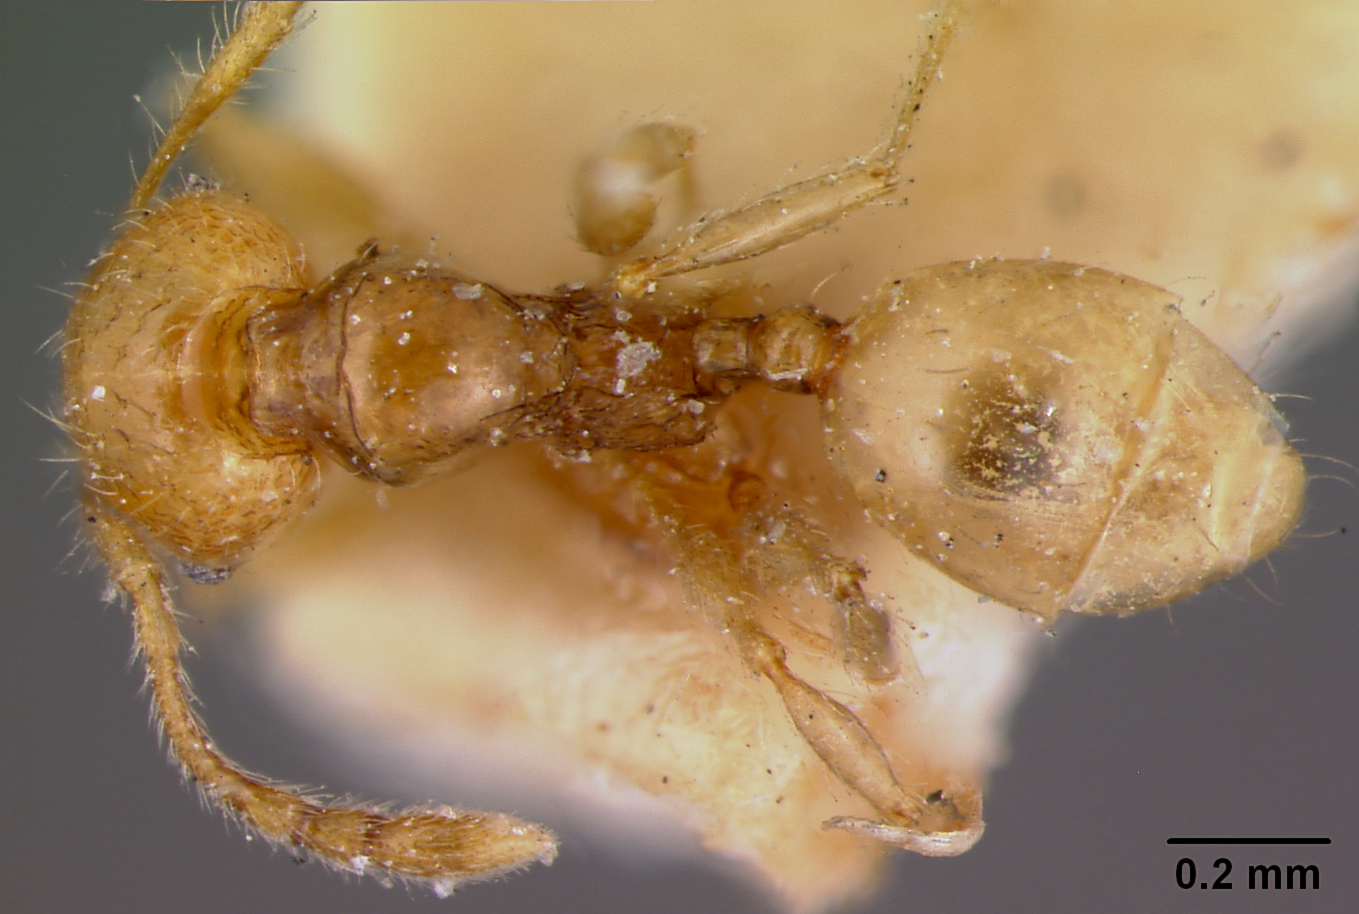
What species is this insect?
Pheidole variabilis
